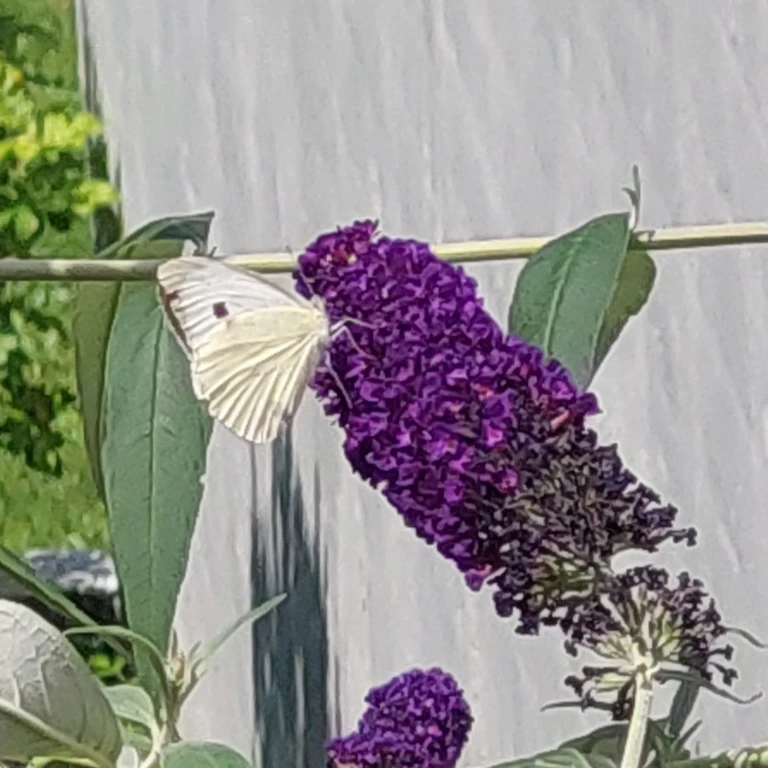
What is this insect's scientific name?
Pieris brassicae
